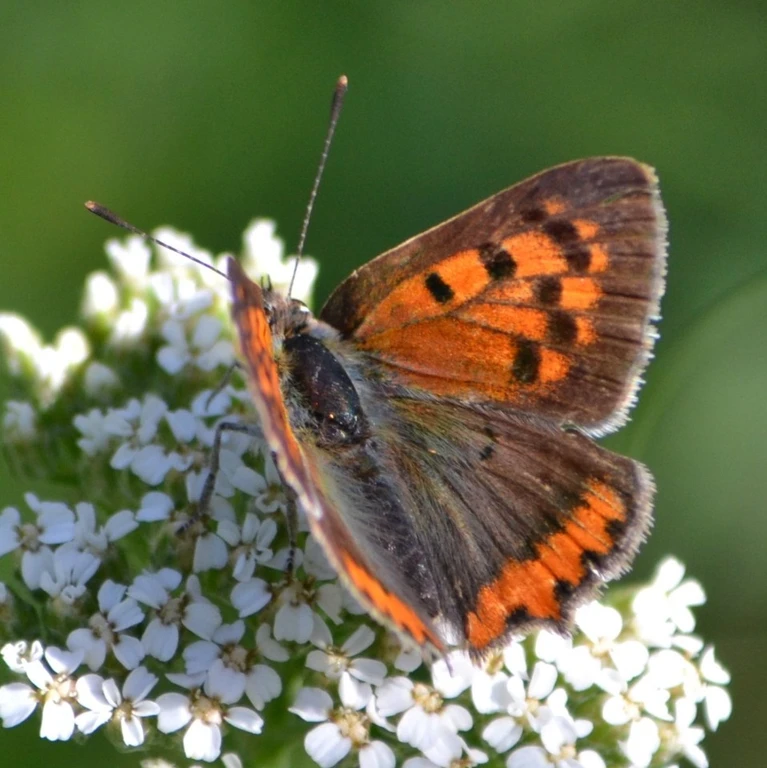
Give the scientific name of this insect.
Lycaena phlaeas
